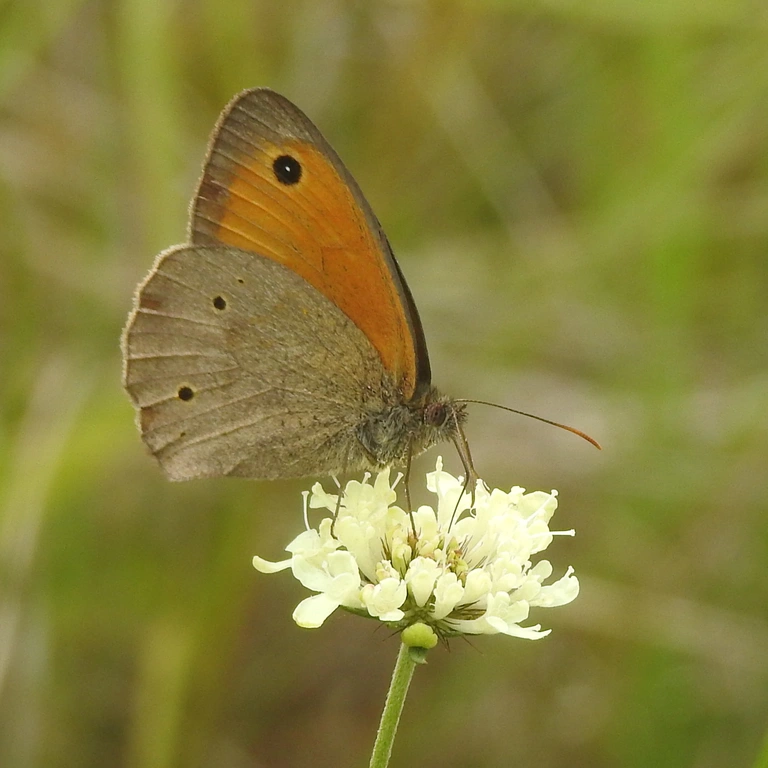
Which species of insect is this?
Maniola jurtina
